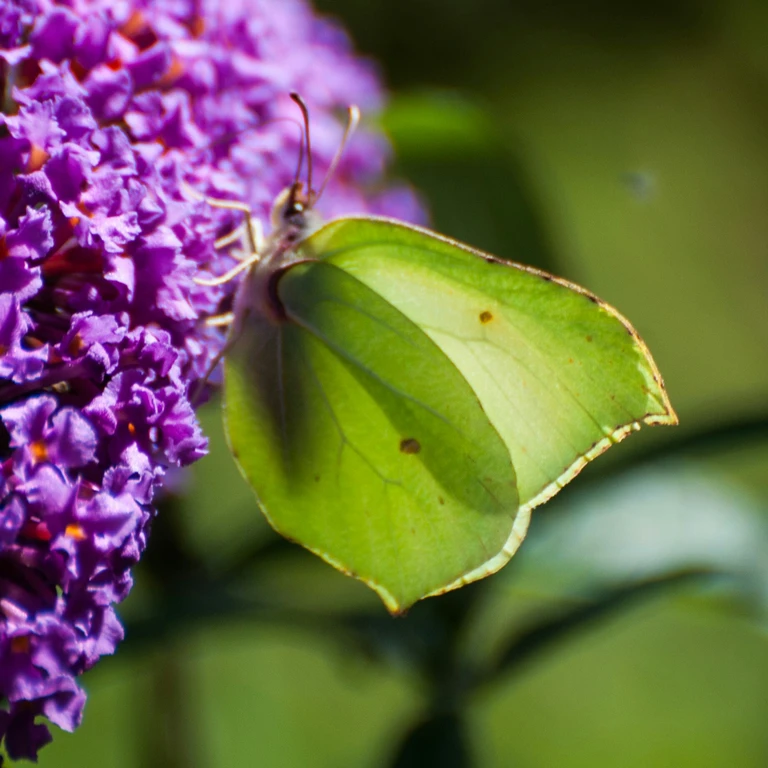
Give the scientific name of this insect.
Gonepteryx rhamni
